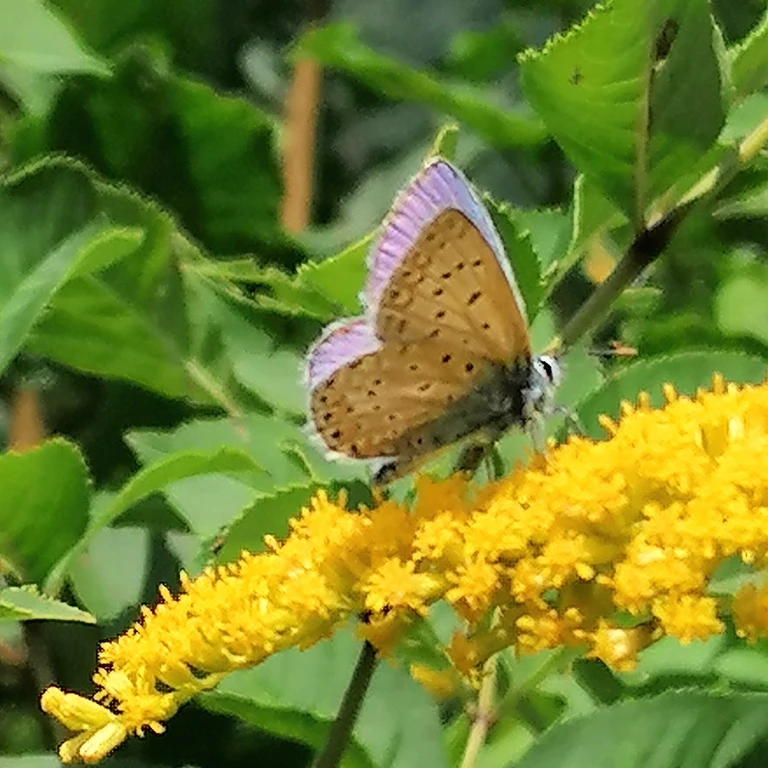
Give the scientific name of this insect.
Polyommatus icarus
